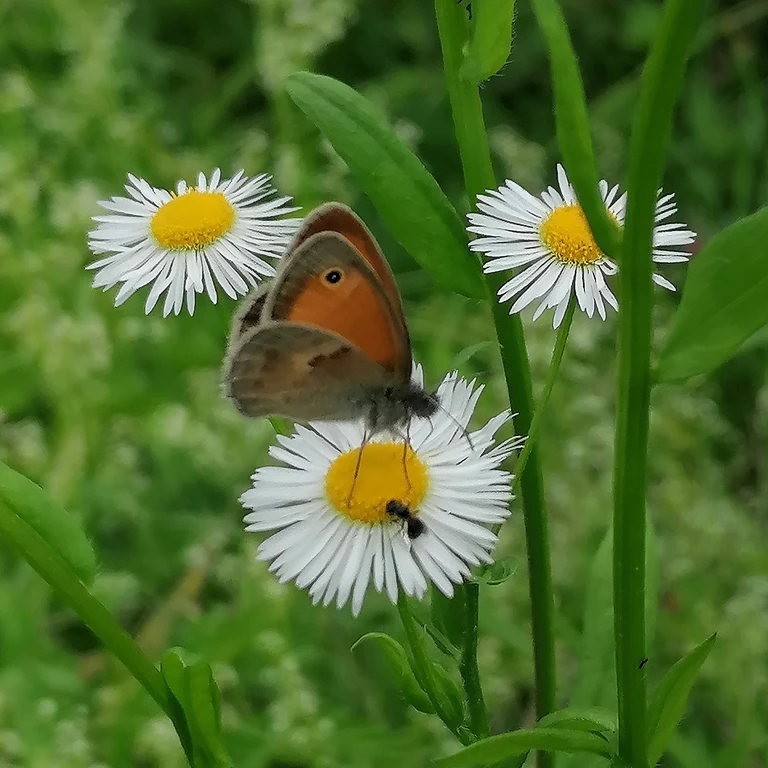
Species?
Coenonympha pamphilus
